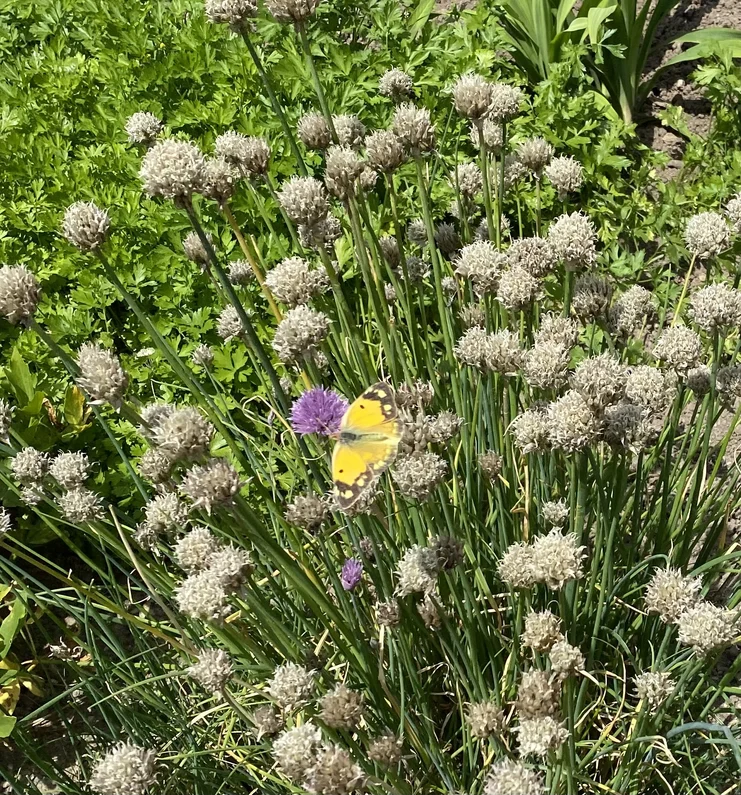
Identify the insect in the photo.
Colias croceus
